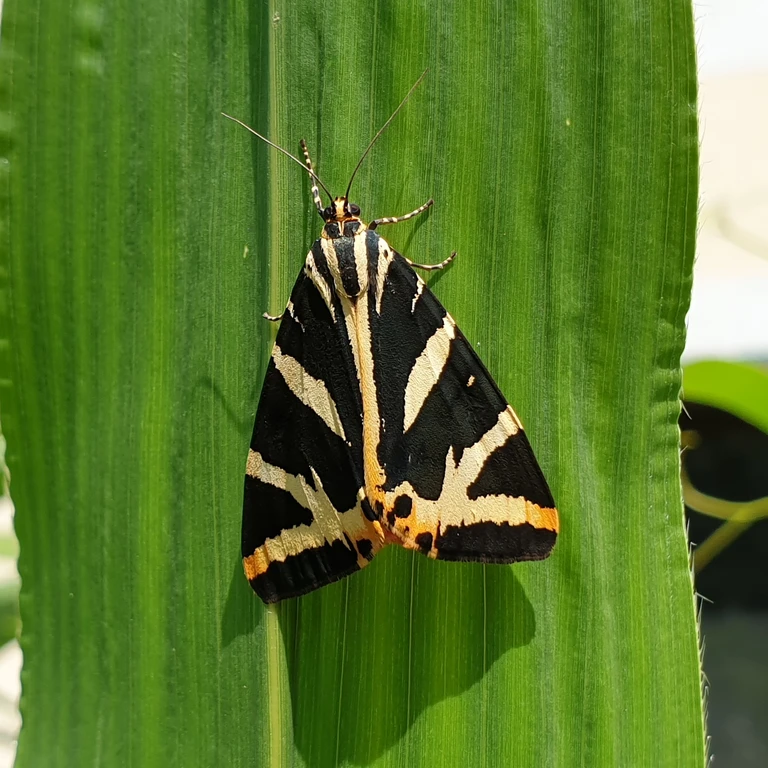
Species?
Euplagia quadripunctaria
